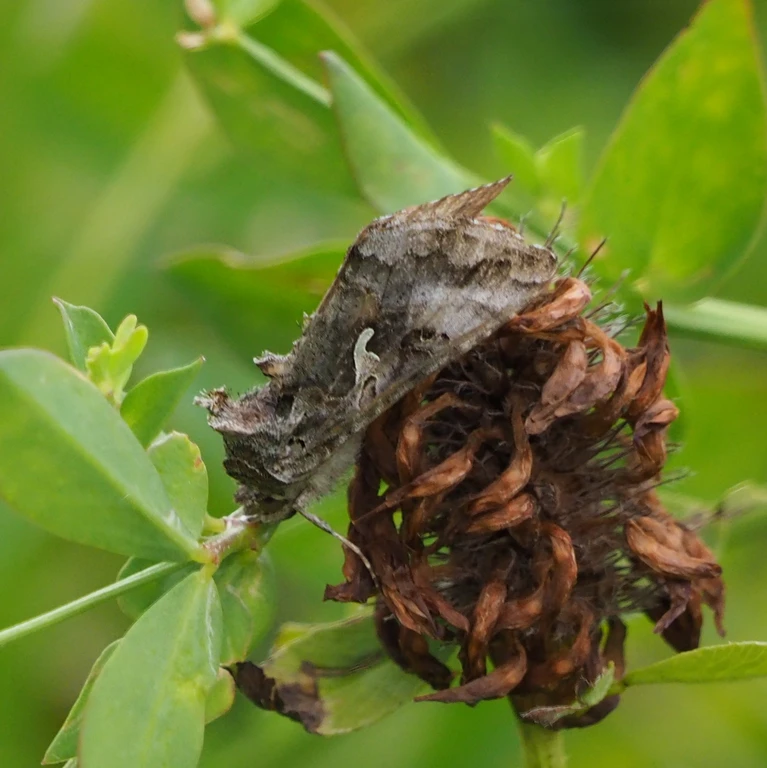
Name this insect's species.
Autographa gamma
